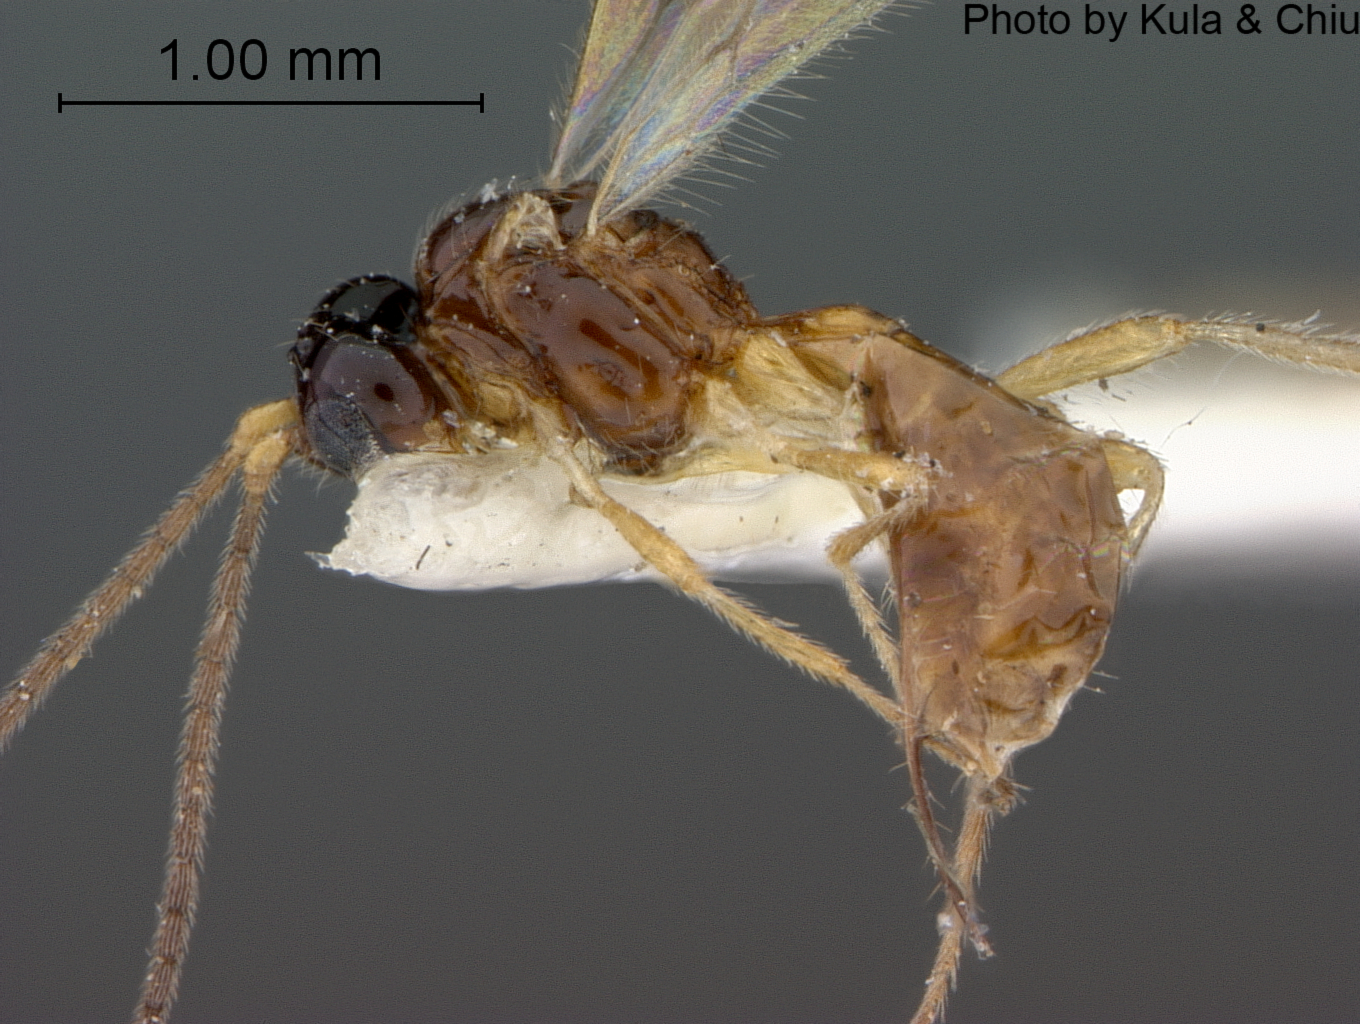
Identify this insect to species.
Aspilota clayensis
